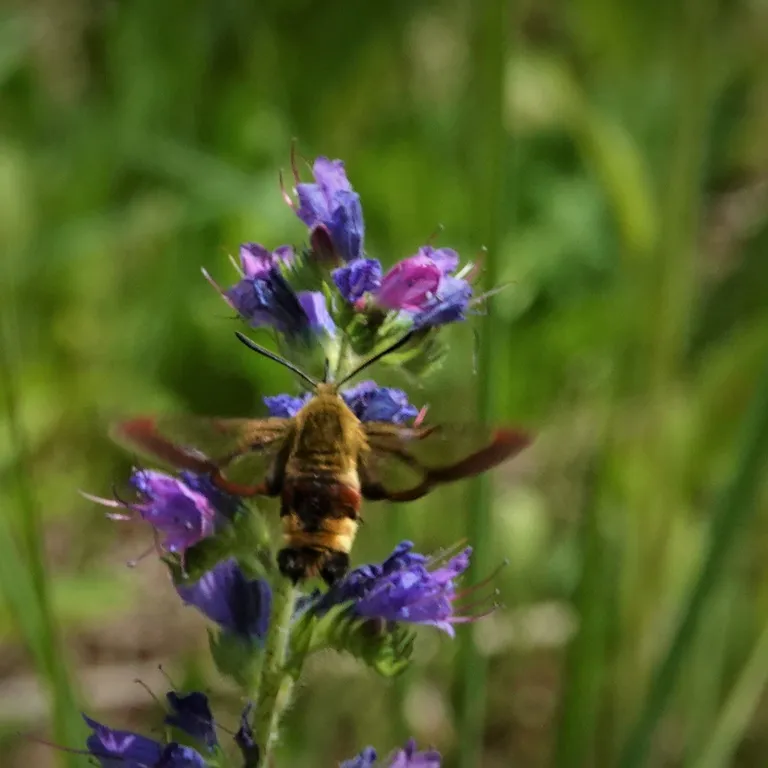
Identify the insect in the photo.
Hemaris fuciformis
